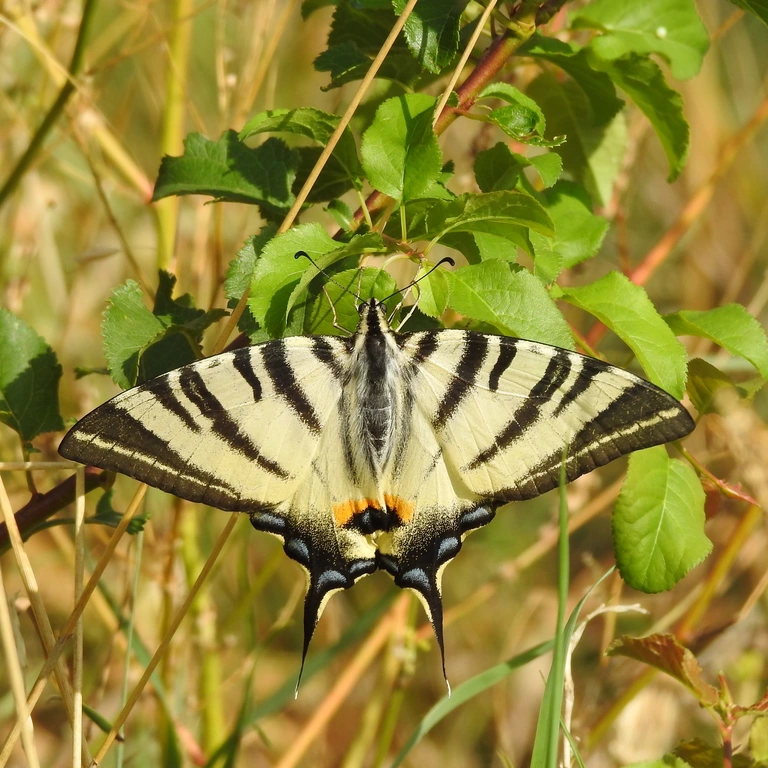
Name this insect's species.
Iphiclides podalirius
